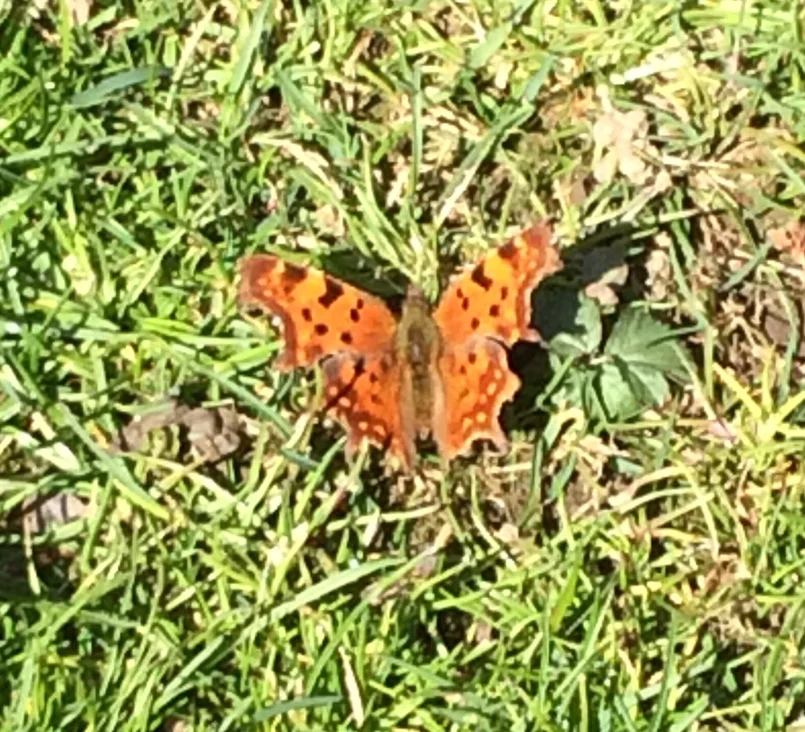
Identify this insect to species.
Polygonia c-album
